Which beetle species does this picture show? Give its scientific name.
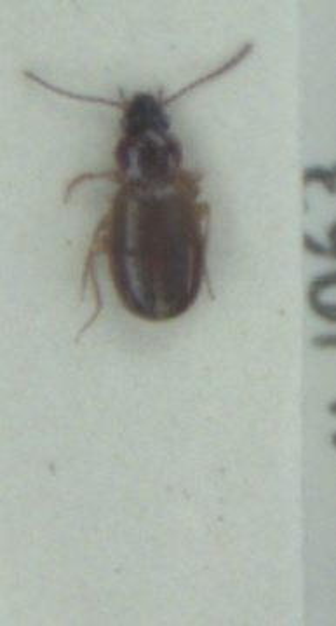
Trechus obtusus
